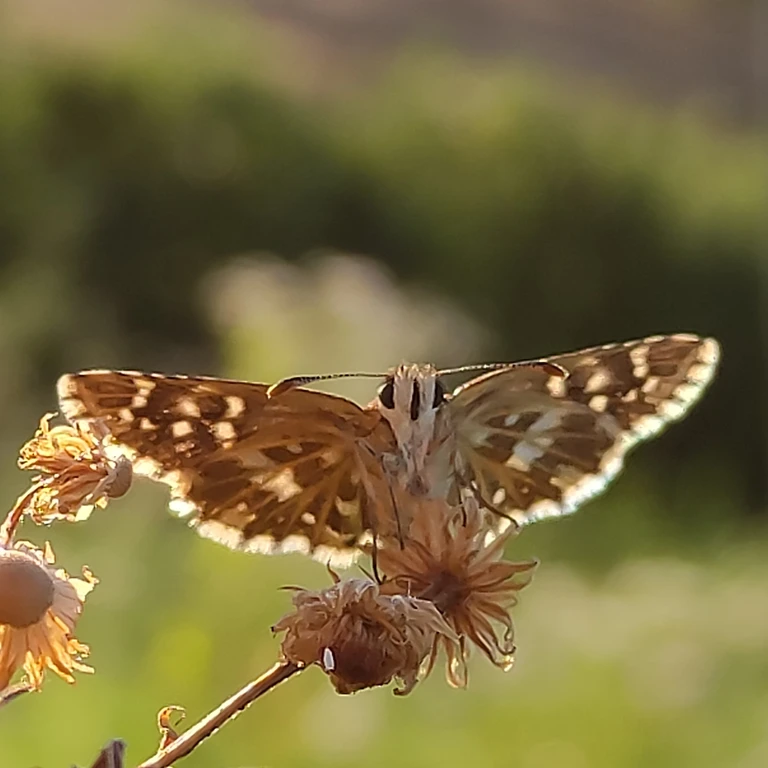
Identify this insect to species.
Pyrgus malvae
